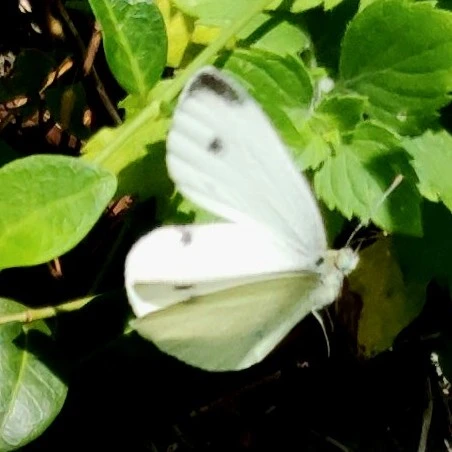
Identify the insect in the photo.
Pieris rapae
